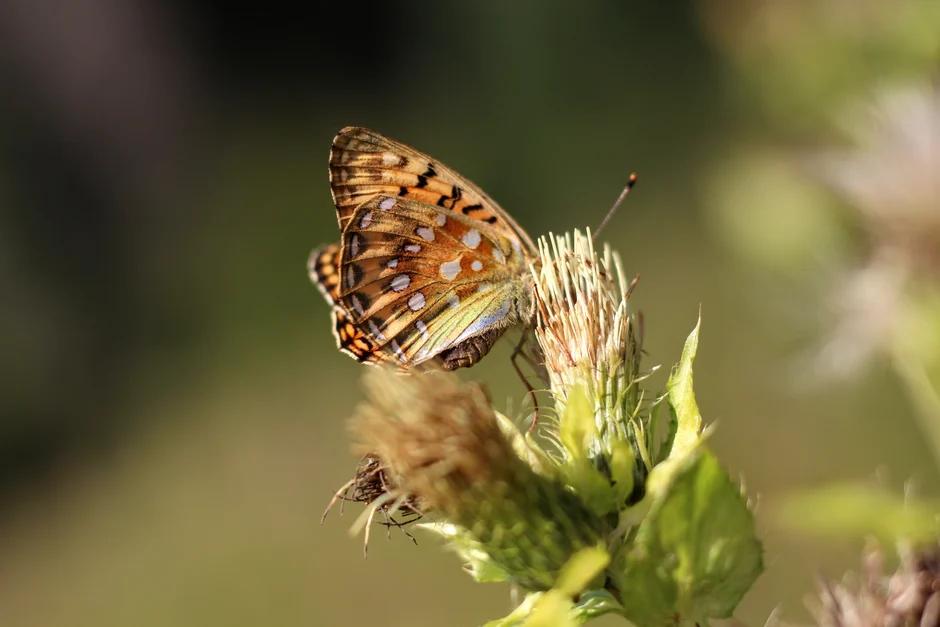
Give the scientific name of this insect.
Speyeria aglaja
